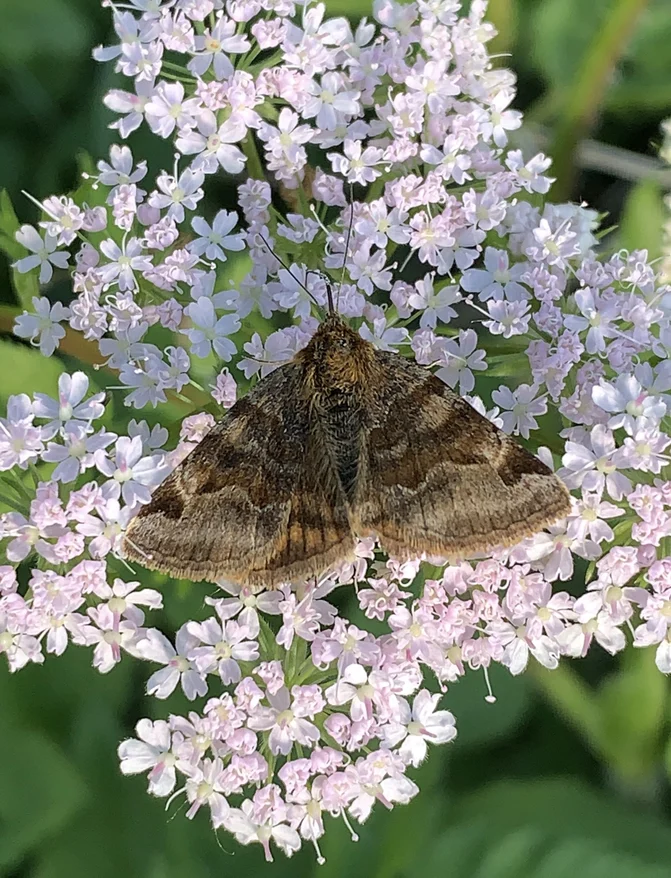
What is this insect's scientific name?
Euclidia glyphica
